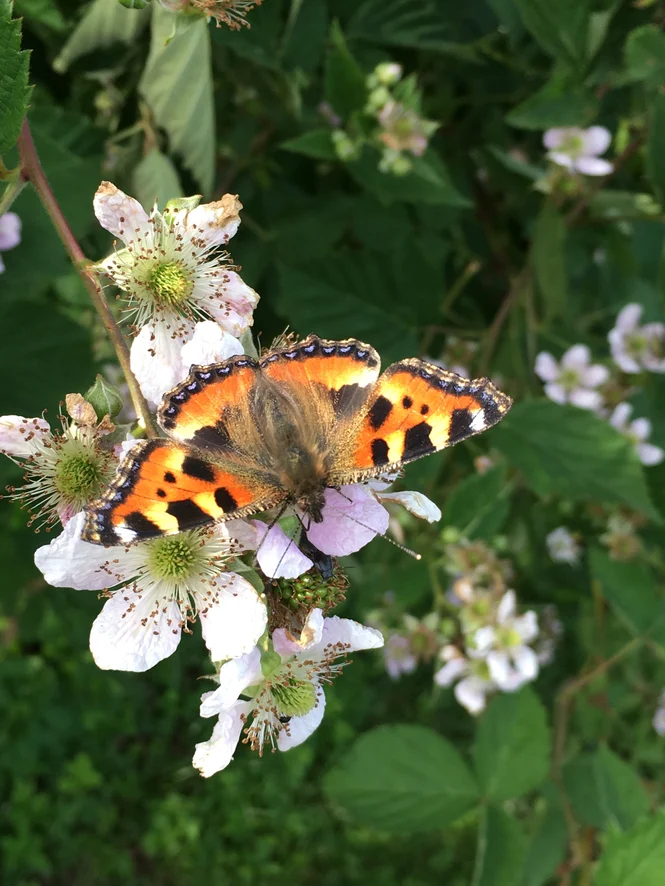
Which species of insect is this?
Aglais urticae
